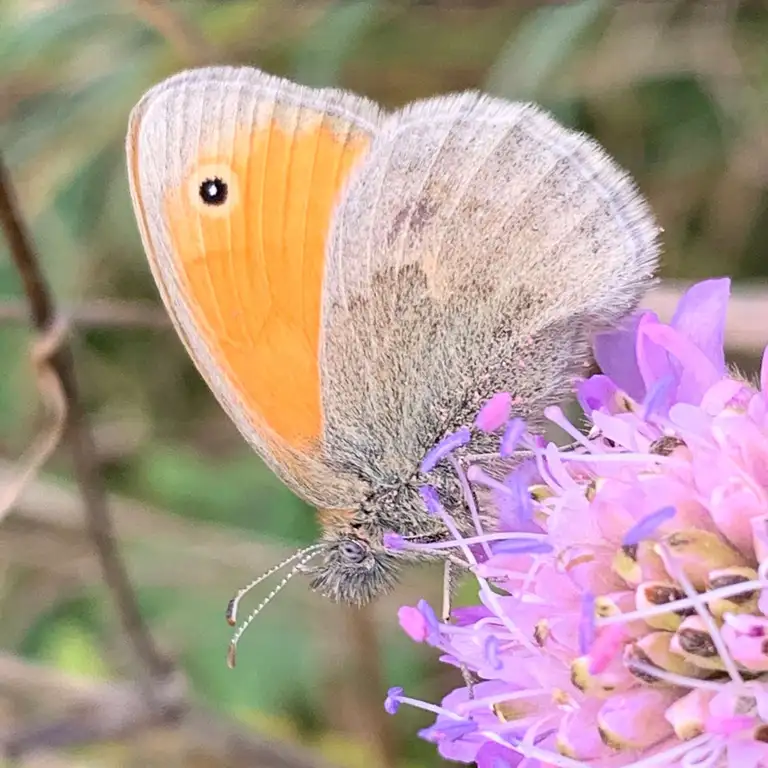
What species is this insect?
Coenonympha pamphilus
